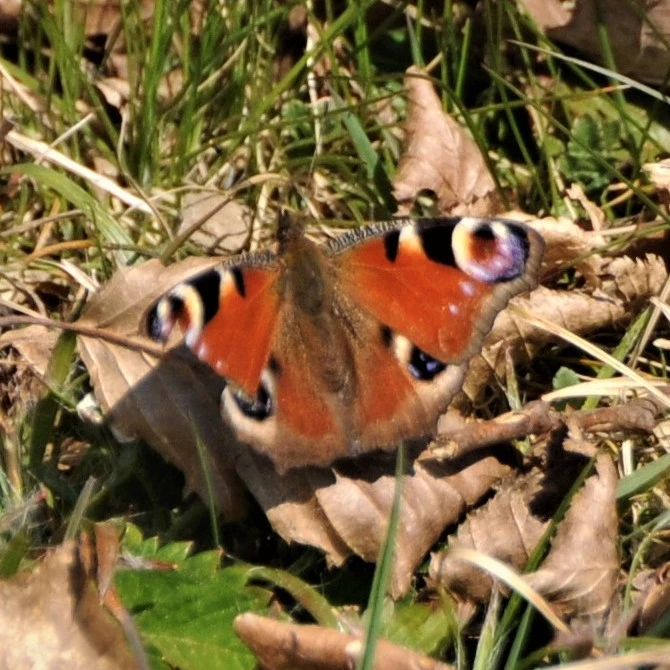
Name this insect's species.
Aglais io
